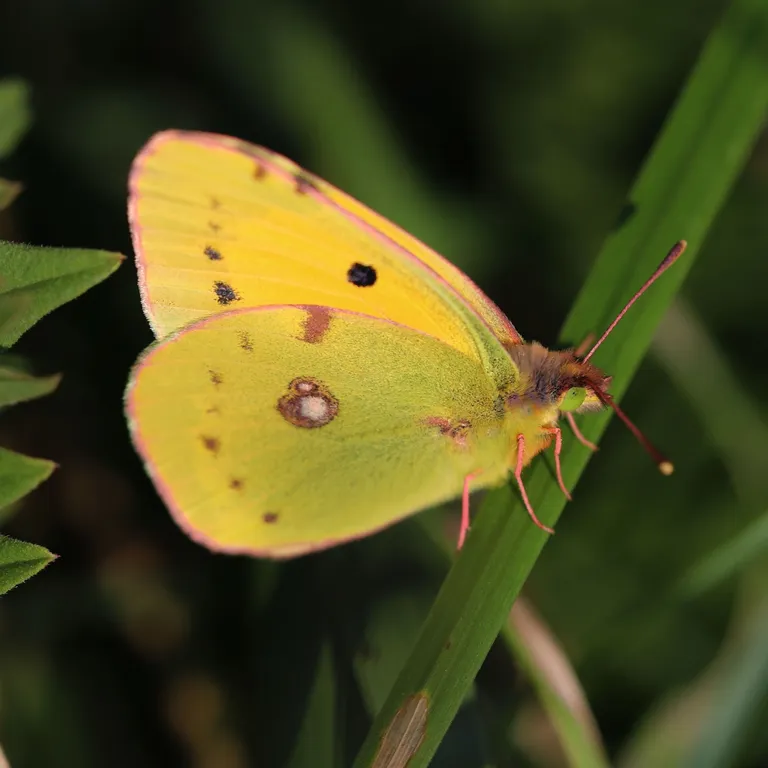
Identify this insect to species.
Colias croceus
